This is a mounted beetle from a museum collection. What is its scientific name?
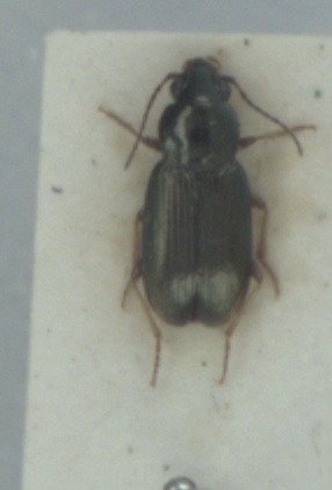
Pogonus chalceus
